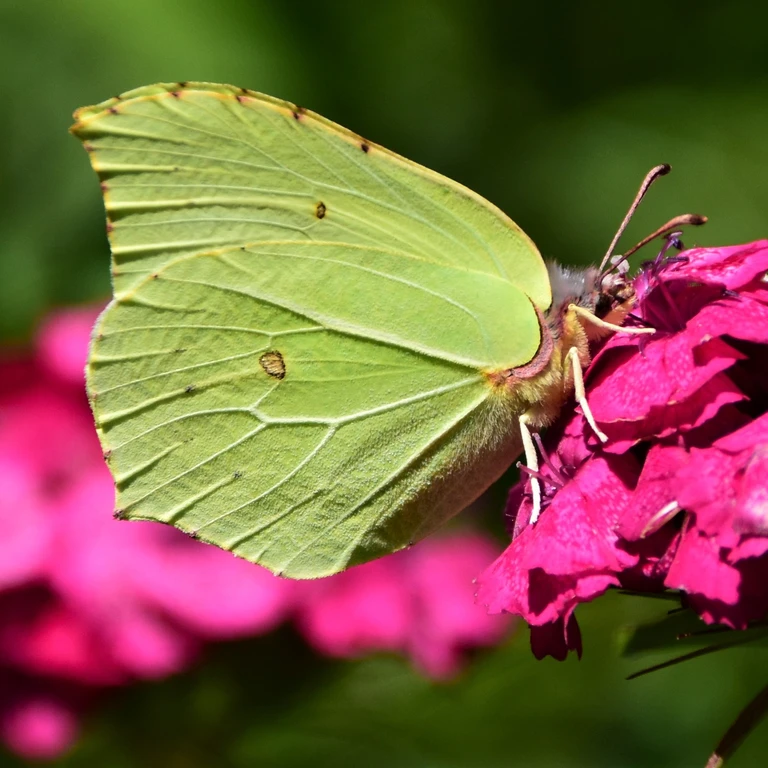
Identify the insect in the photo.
Gonepteryx rhamni
